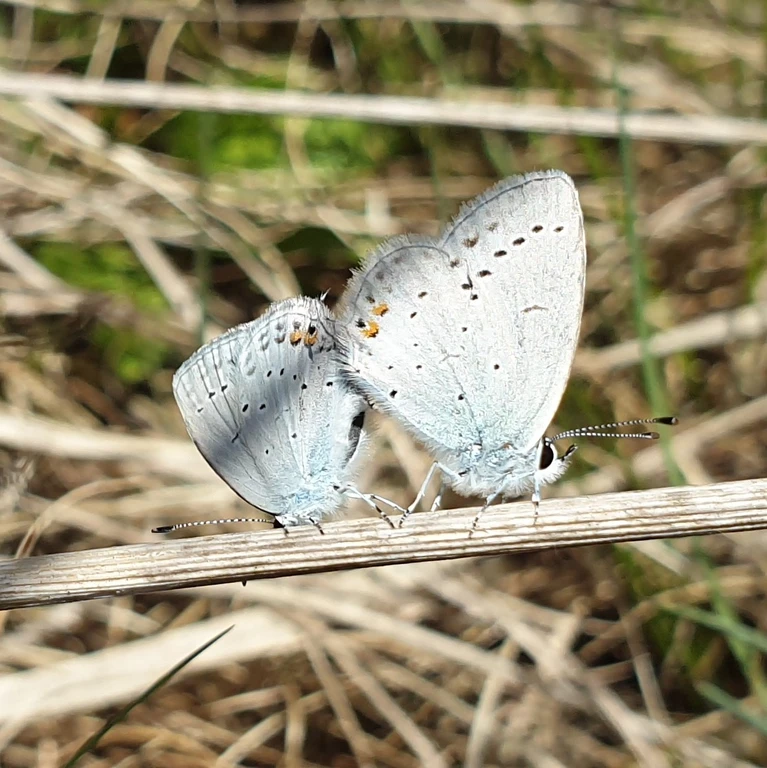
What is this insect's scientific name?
Cupido argiades (also Elkalyce argiades)
